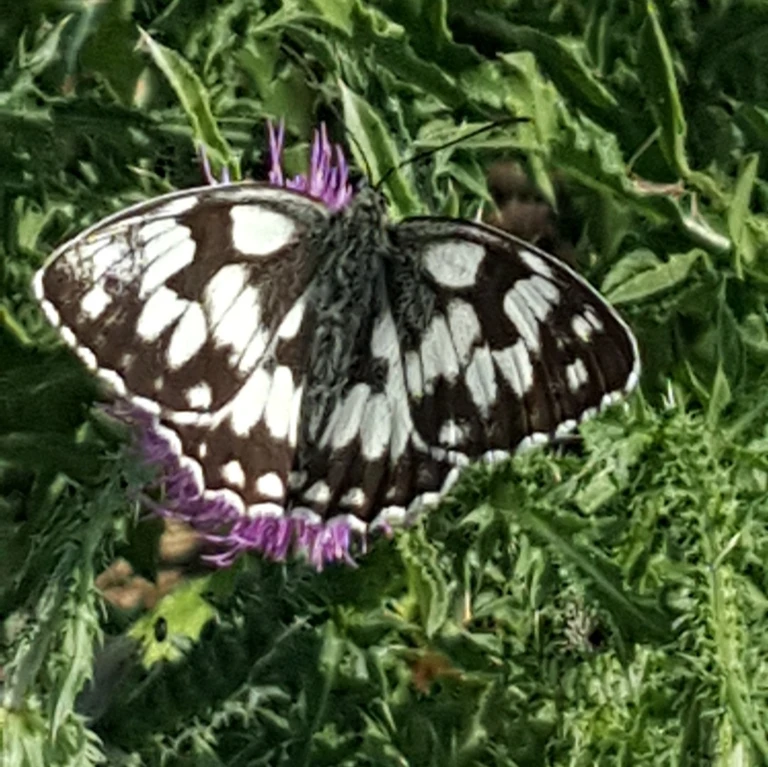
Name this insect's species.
Melanargia galathea
